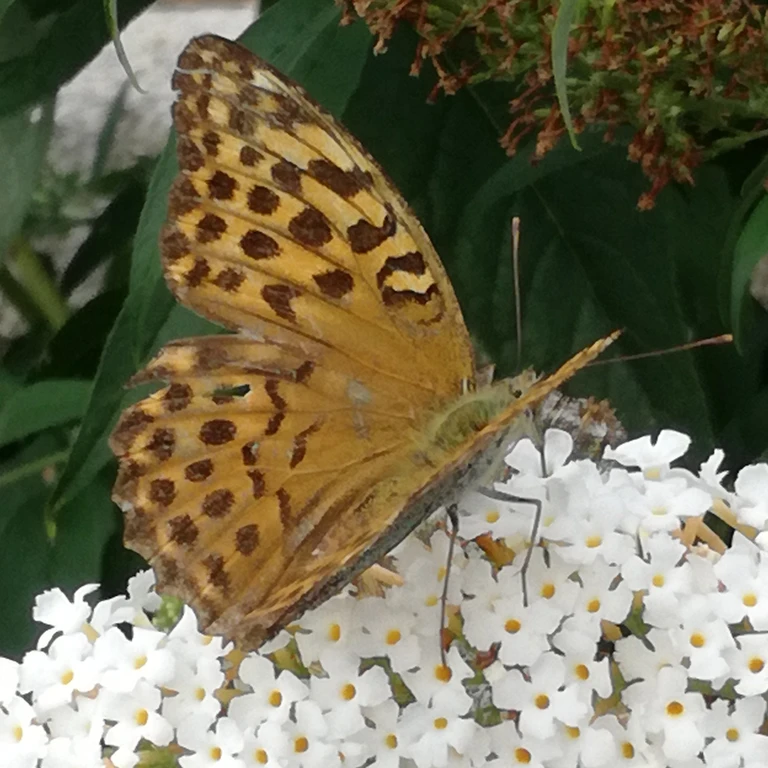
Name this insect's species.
Argynnis paphia
